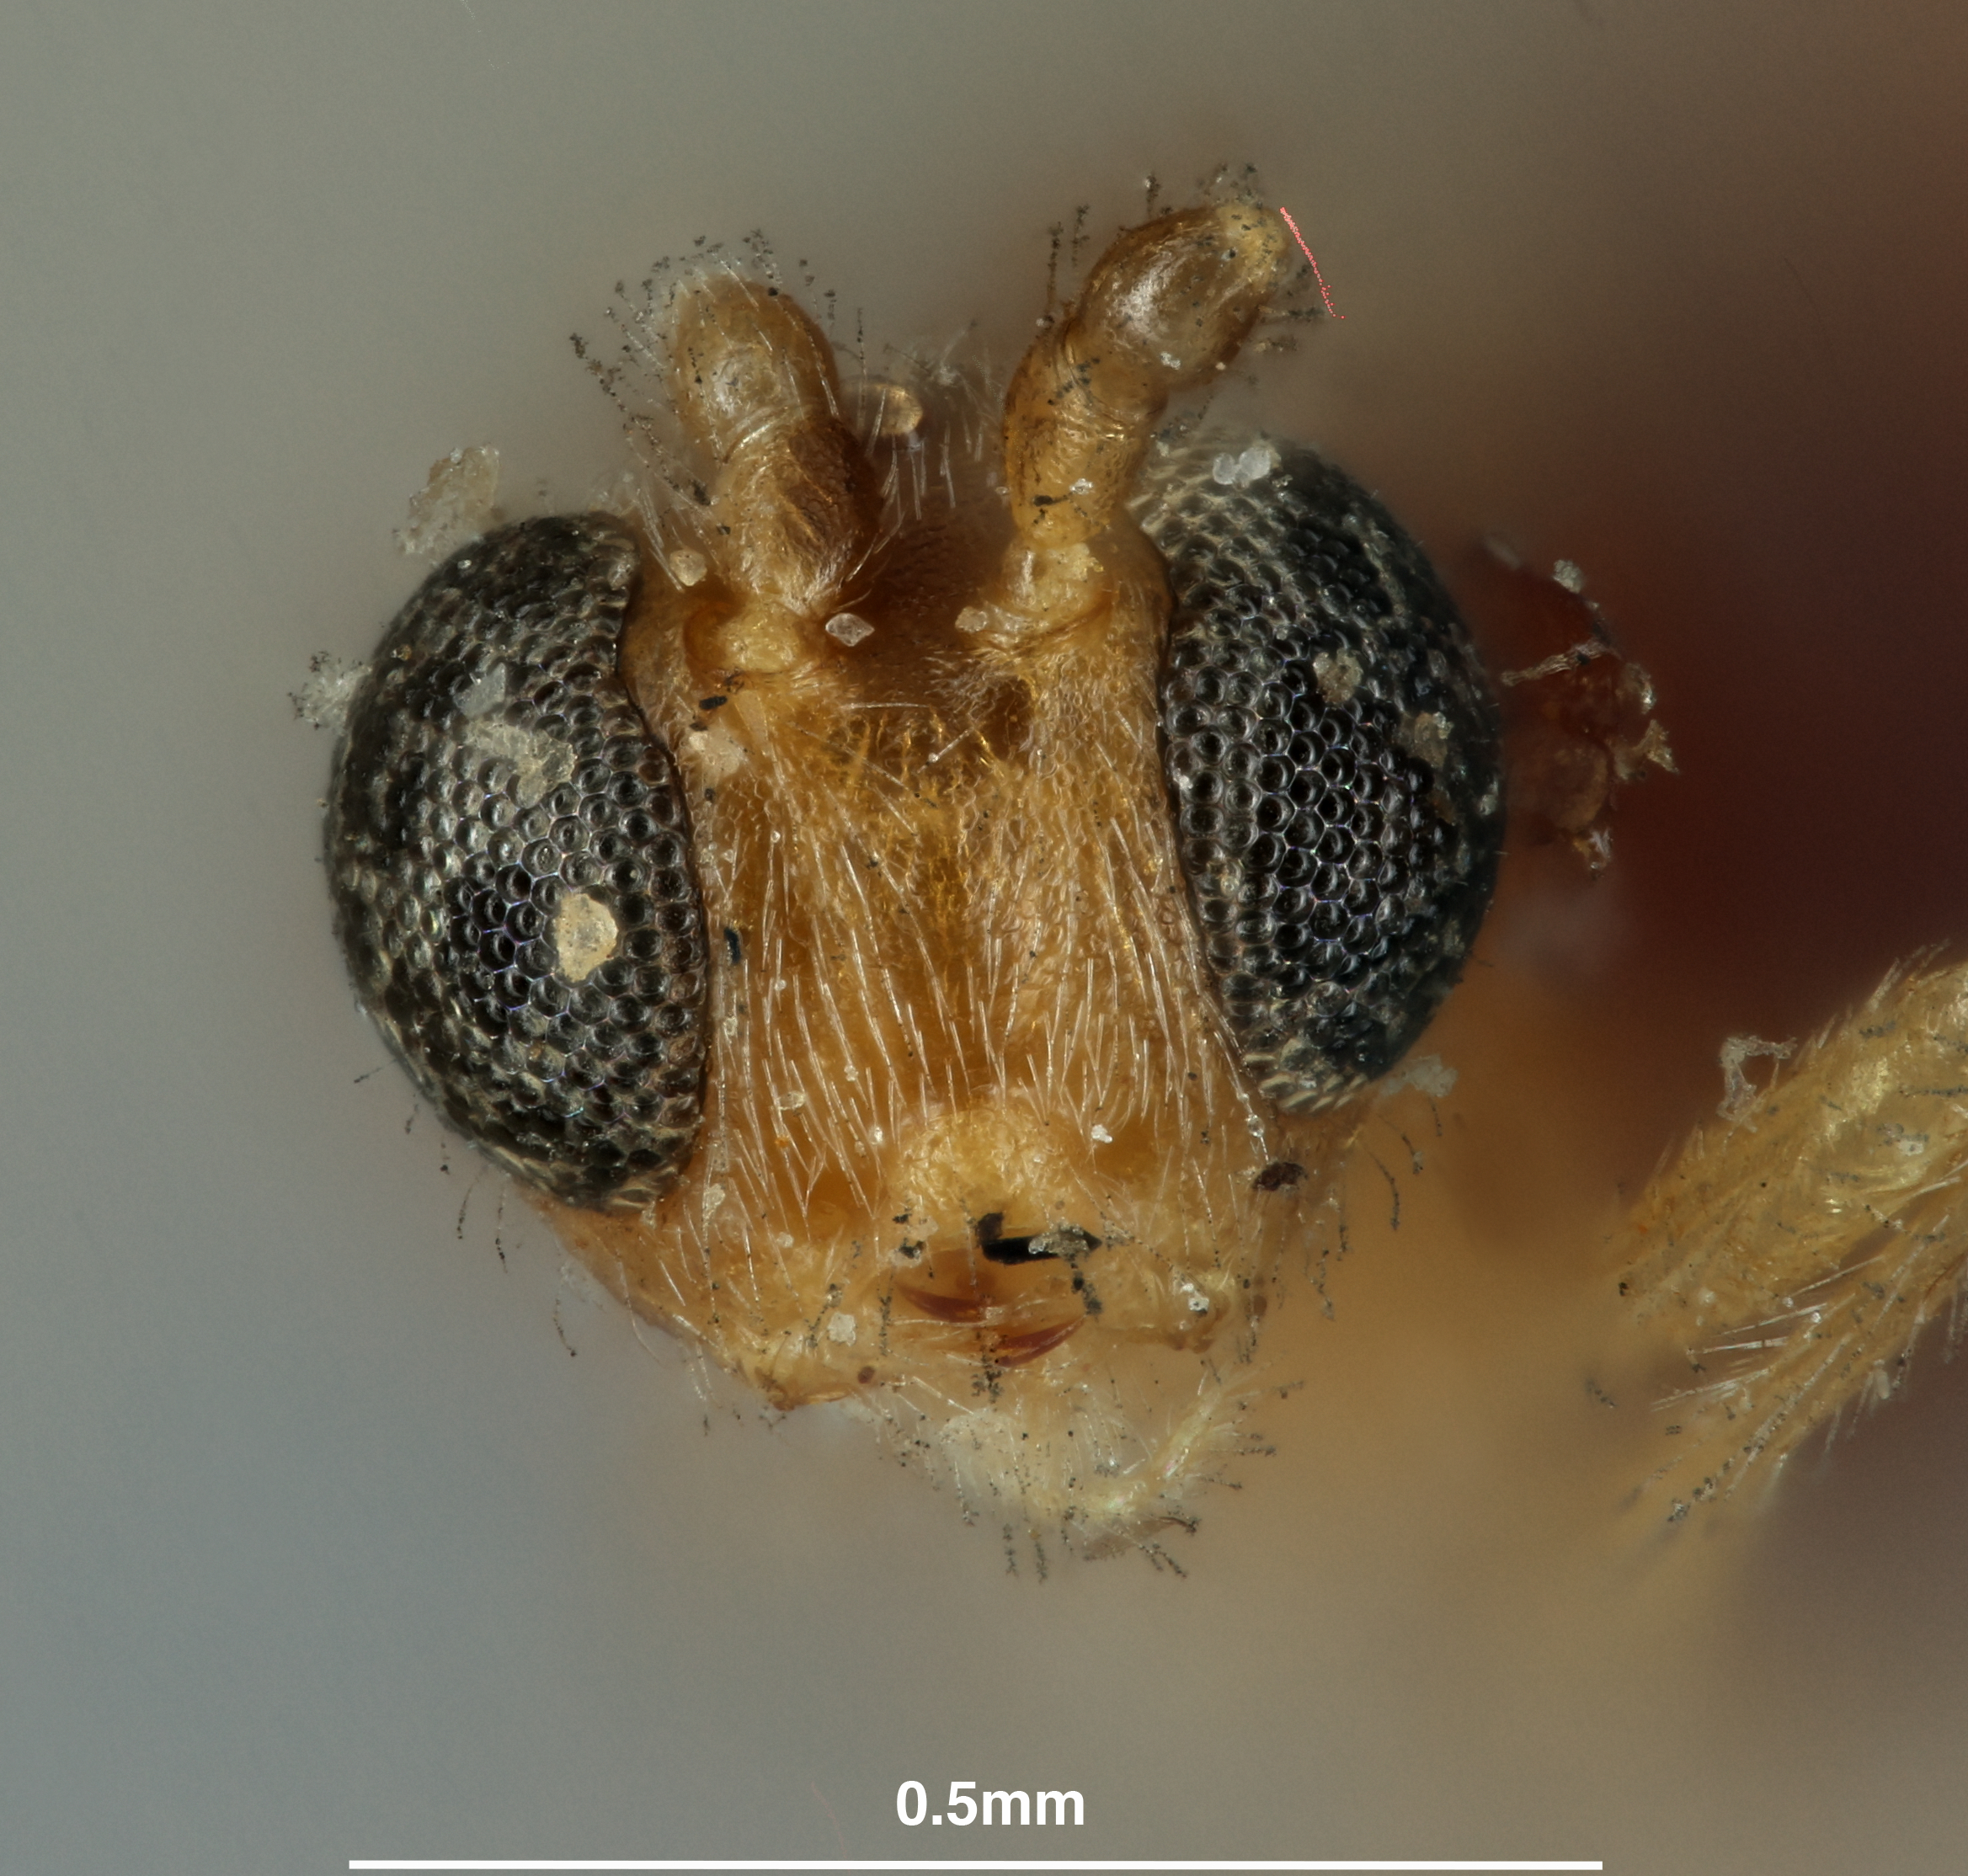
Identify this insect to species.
Rhogas bucculairicis
